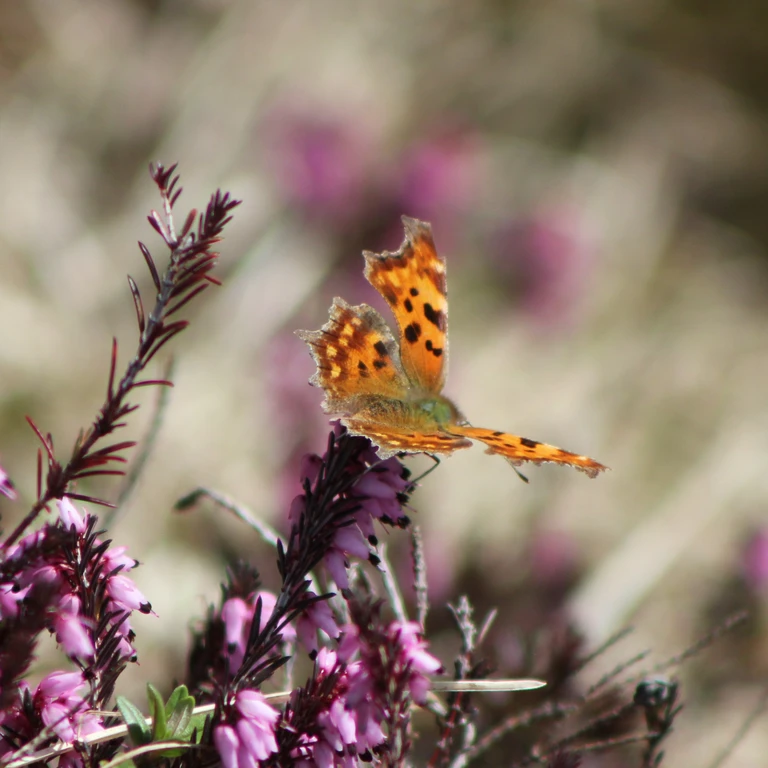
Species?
Polygonia c-album
